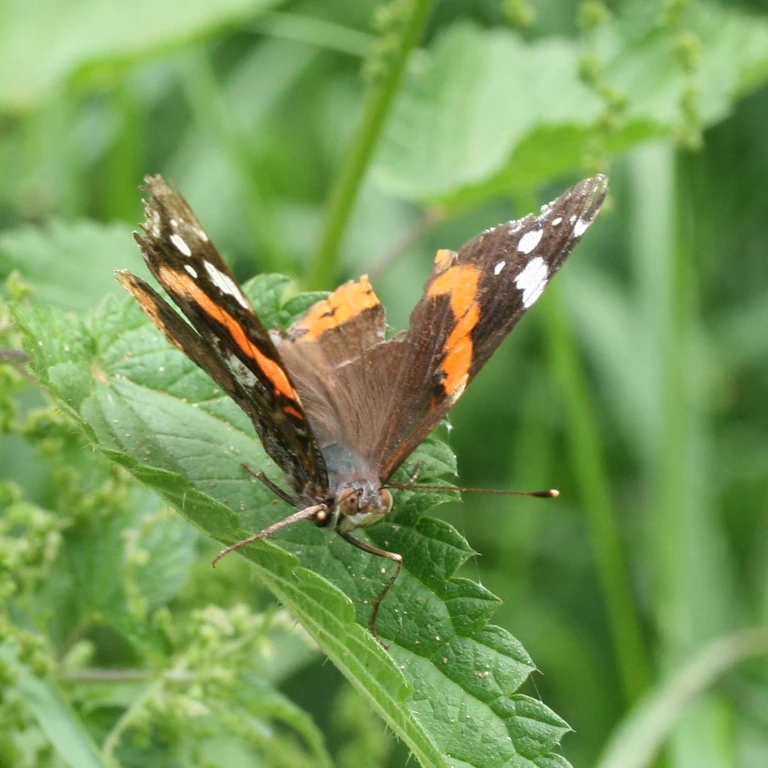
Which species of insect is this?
Vanessa atalanta
